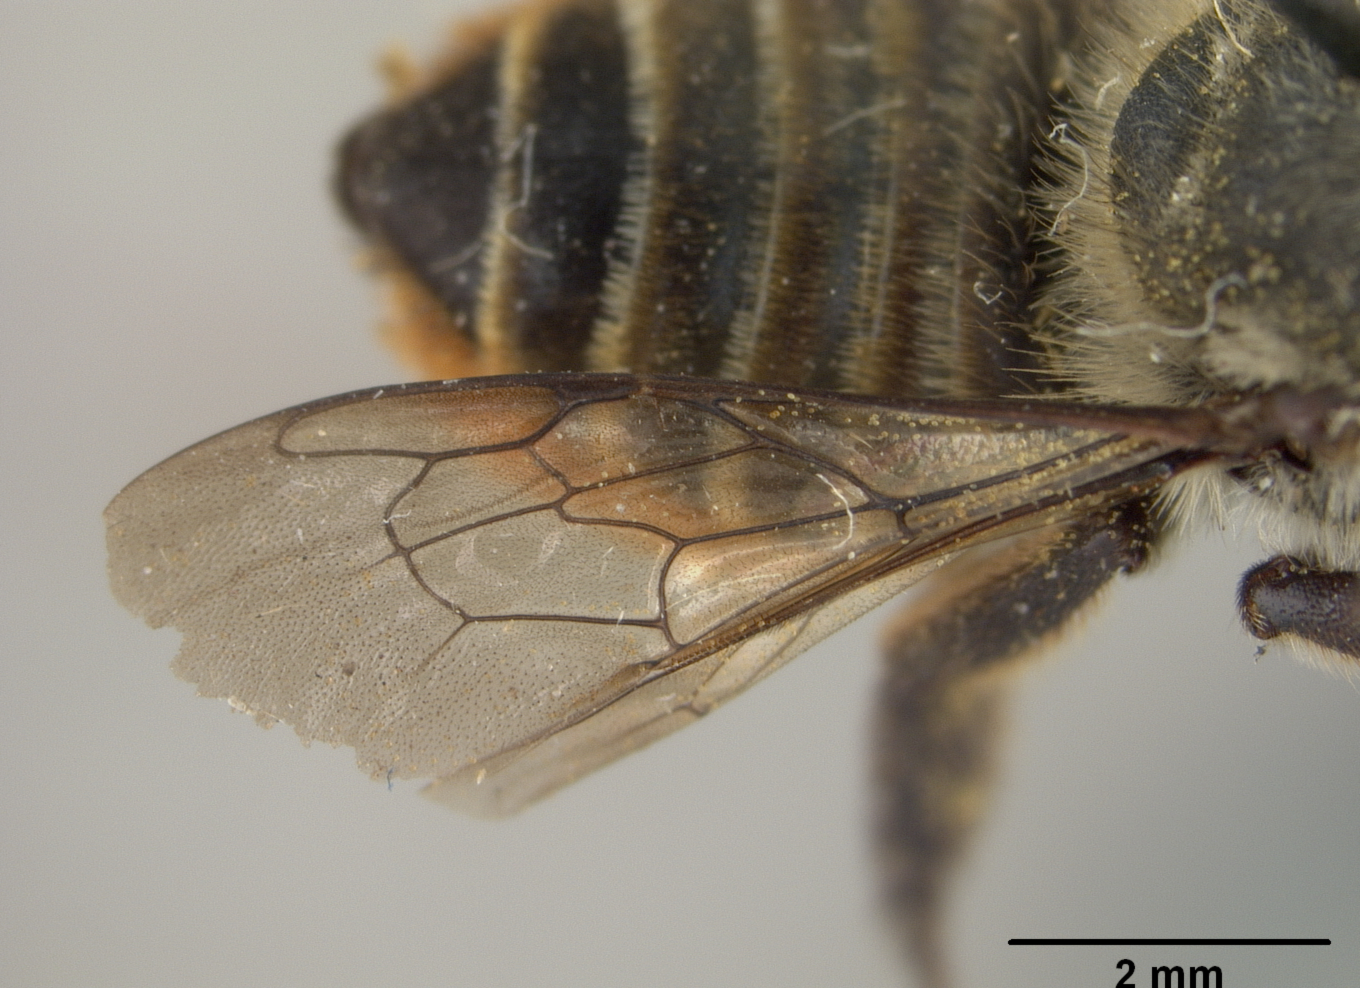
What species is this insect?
Megachile loiensis
